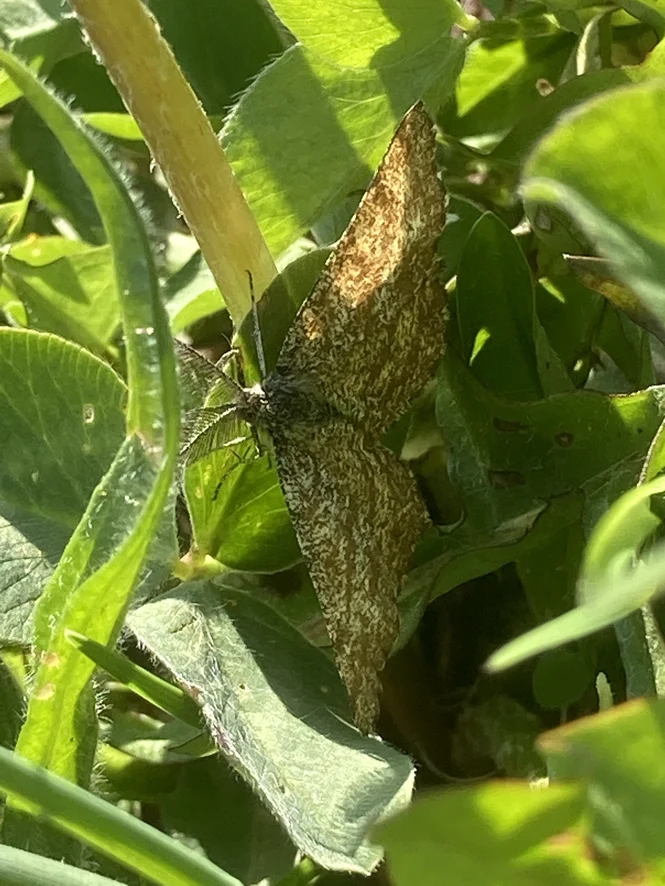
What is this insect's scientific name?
Ematurga atomaria
